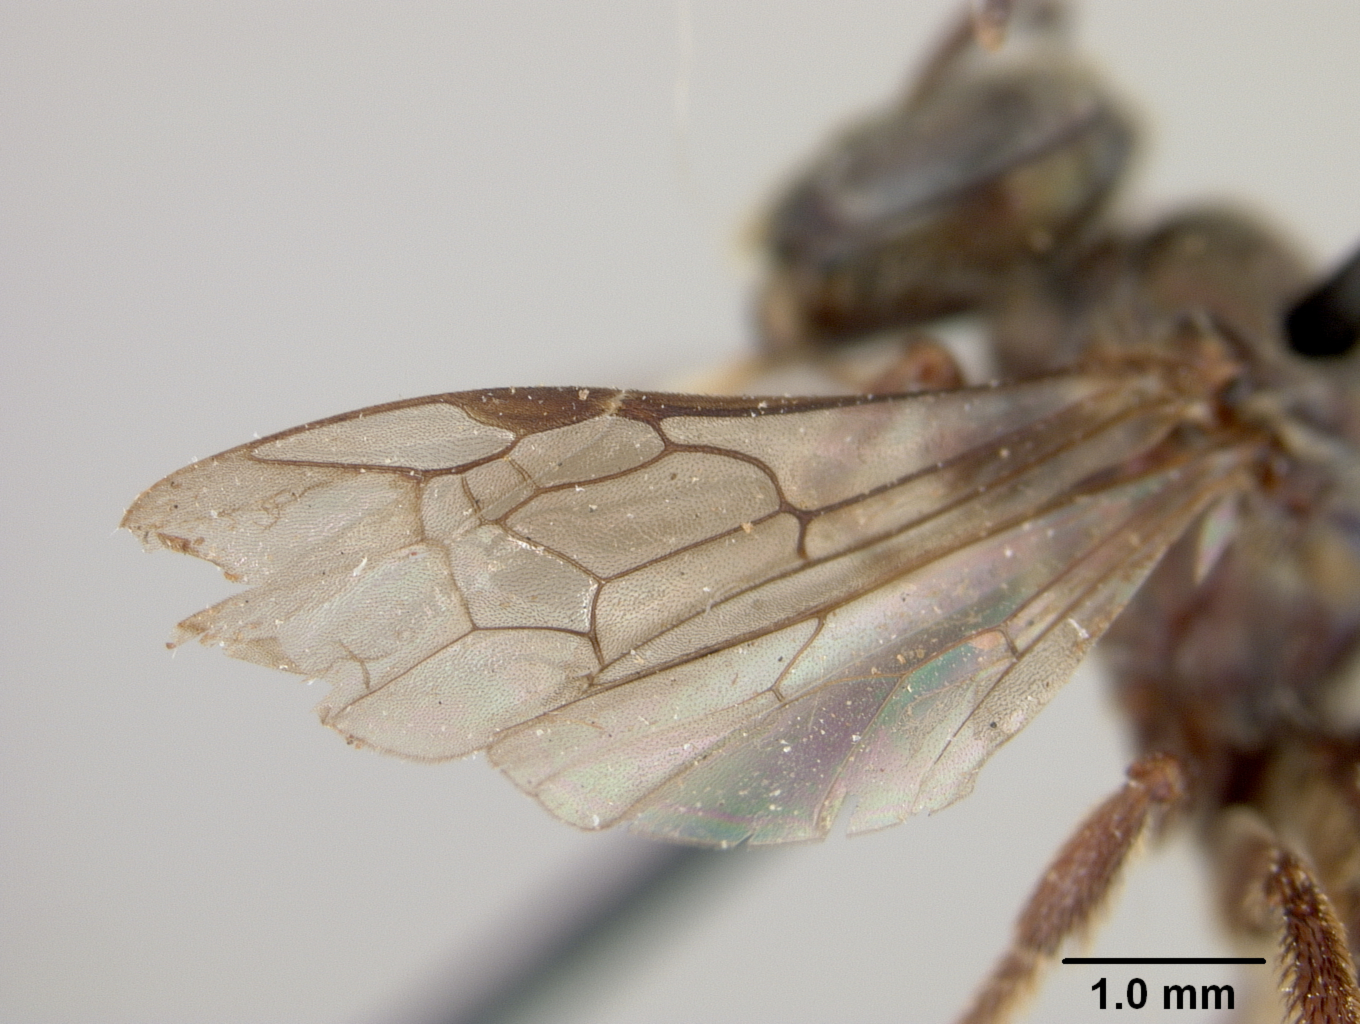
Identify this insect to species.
Halictus saffordi
